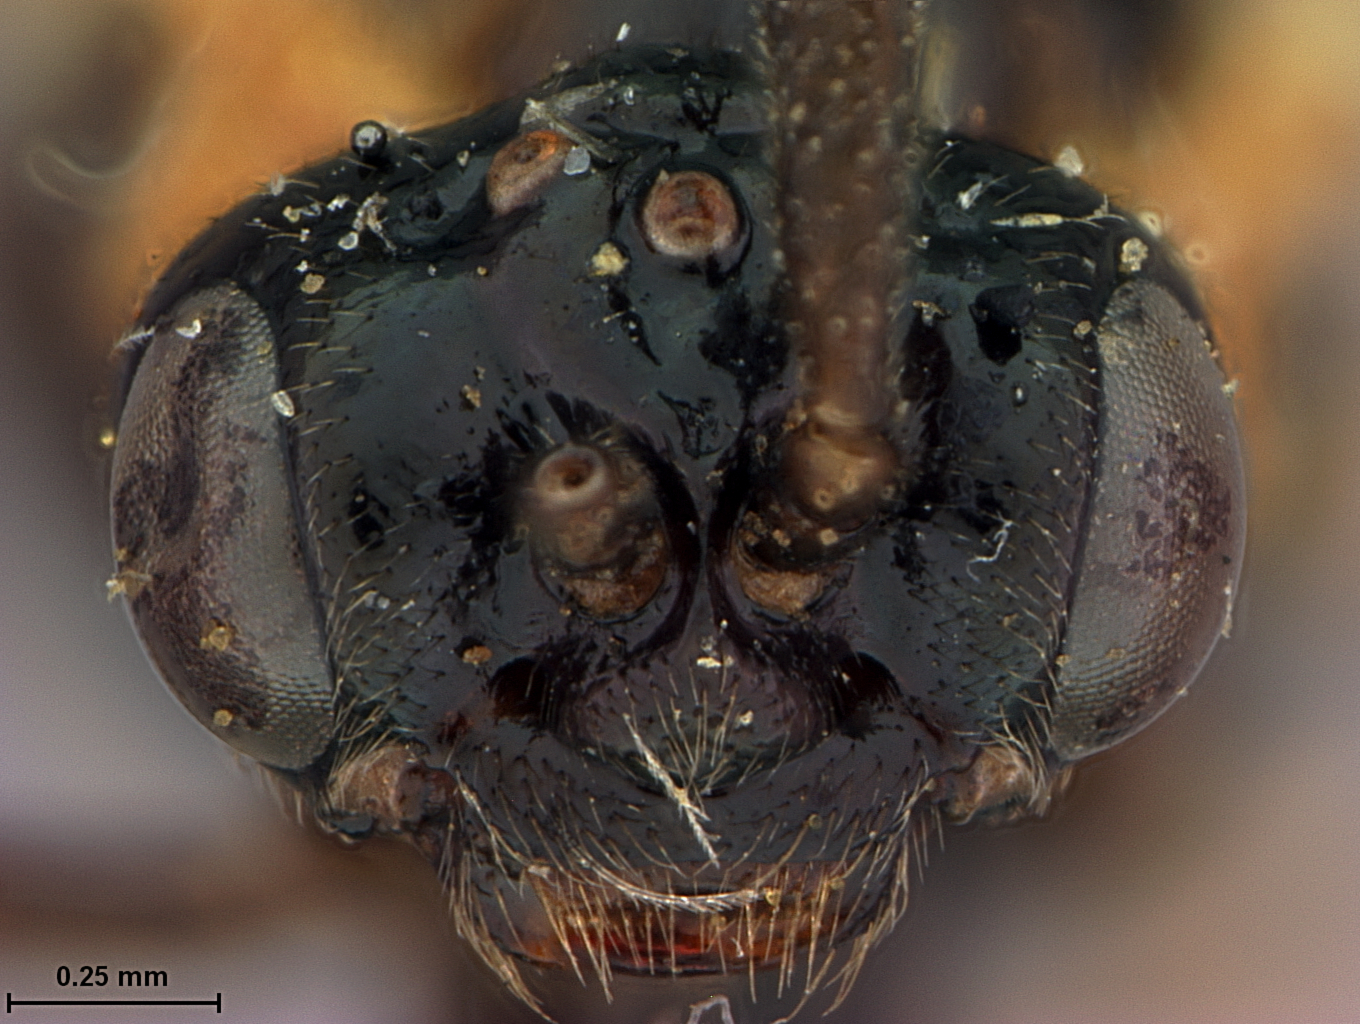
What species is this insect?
Schizocerus collaris
